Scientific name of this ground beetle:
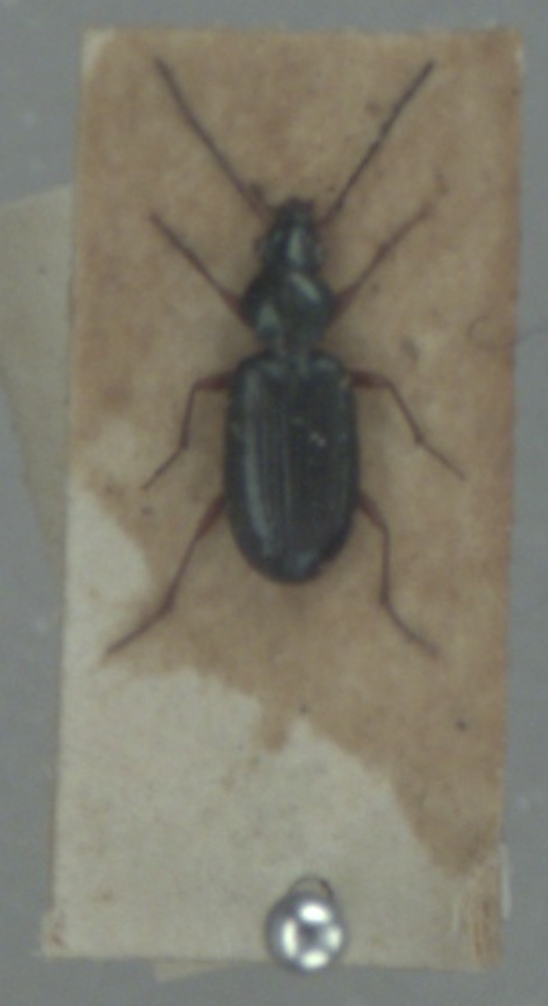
Bembidion decorum
